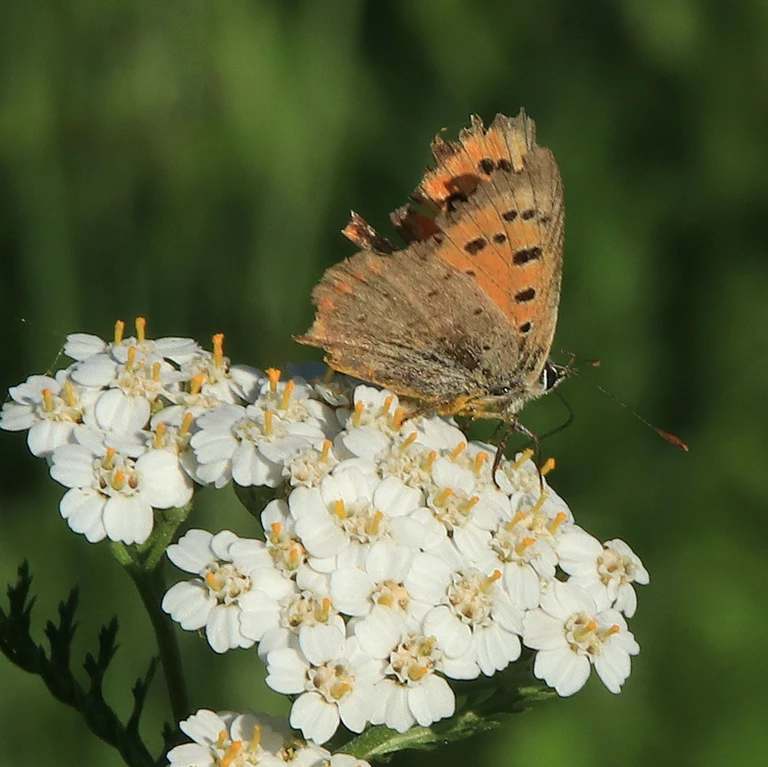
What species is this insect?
Lycaena phlaeas
